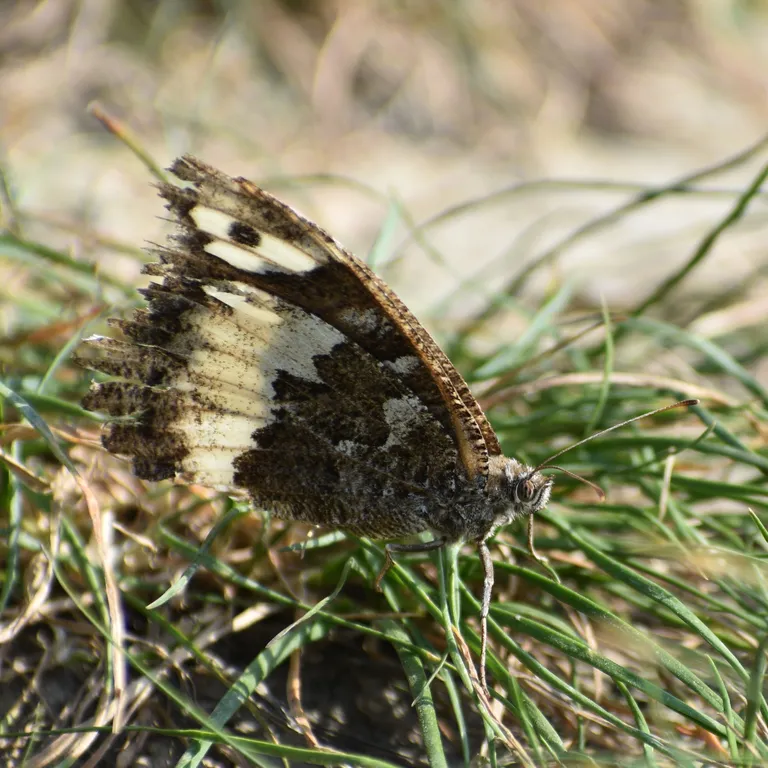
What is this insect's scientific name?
Brintesia circe
